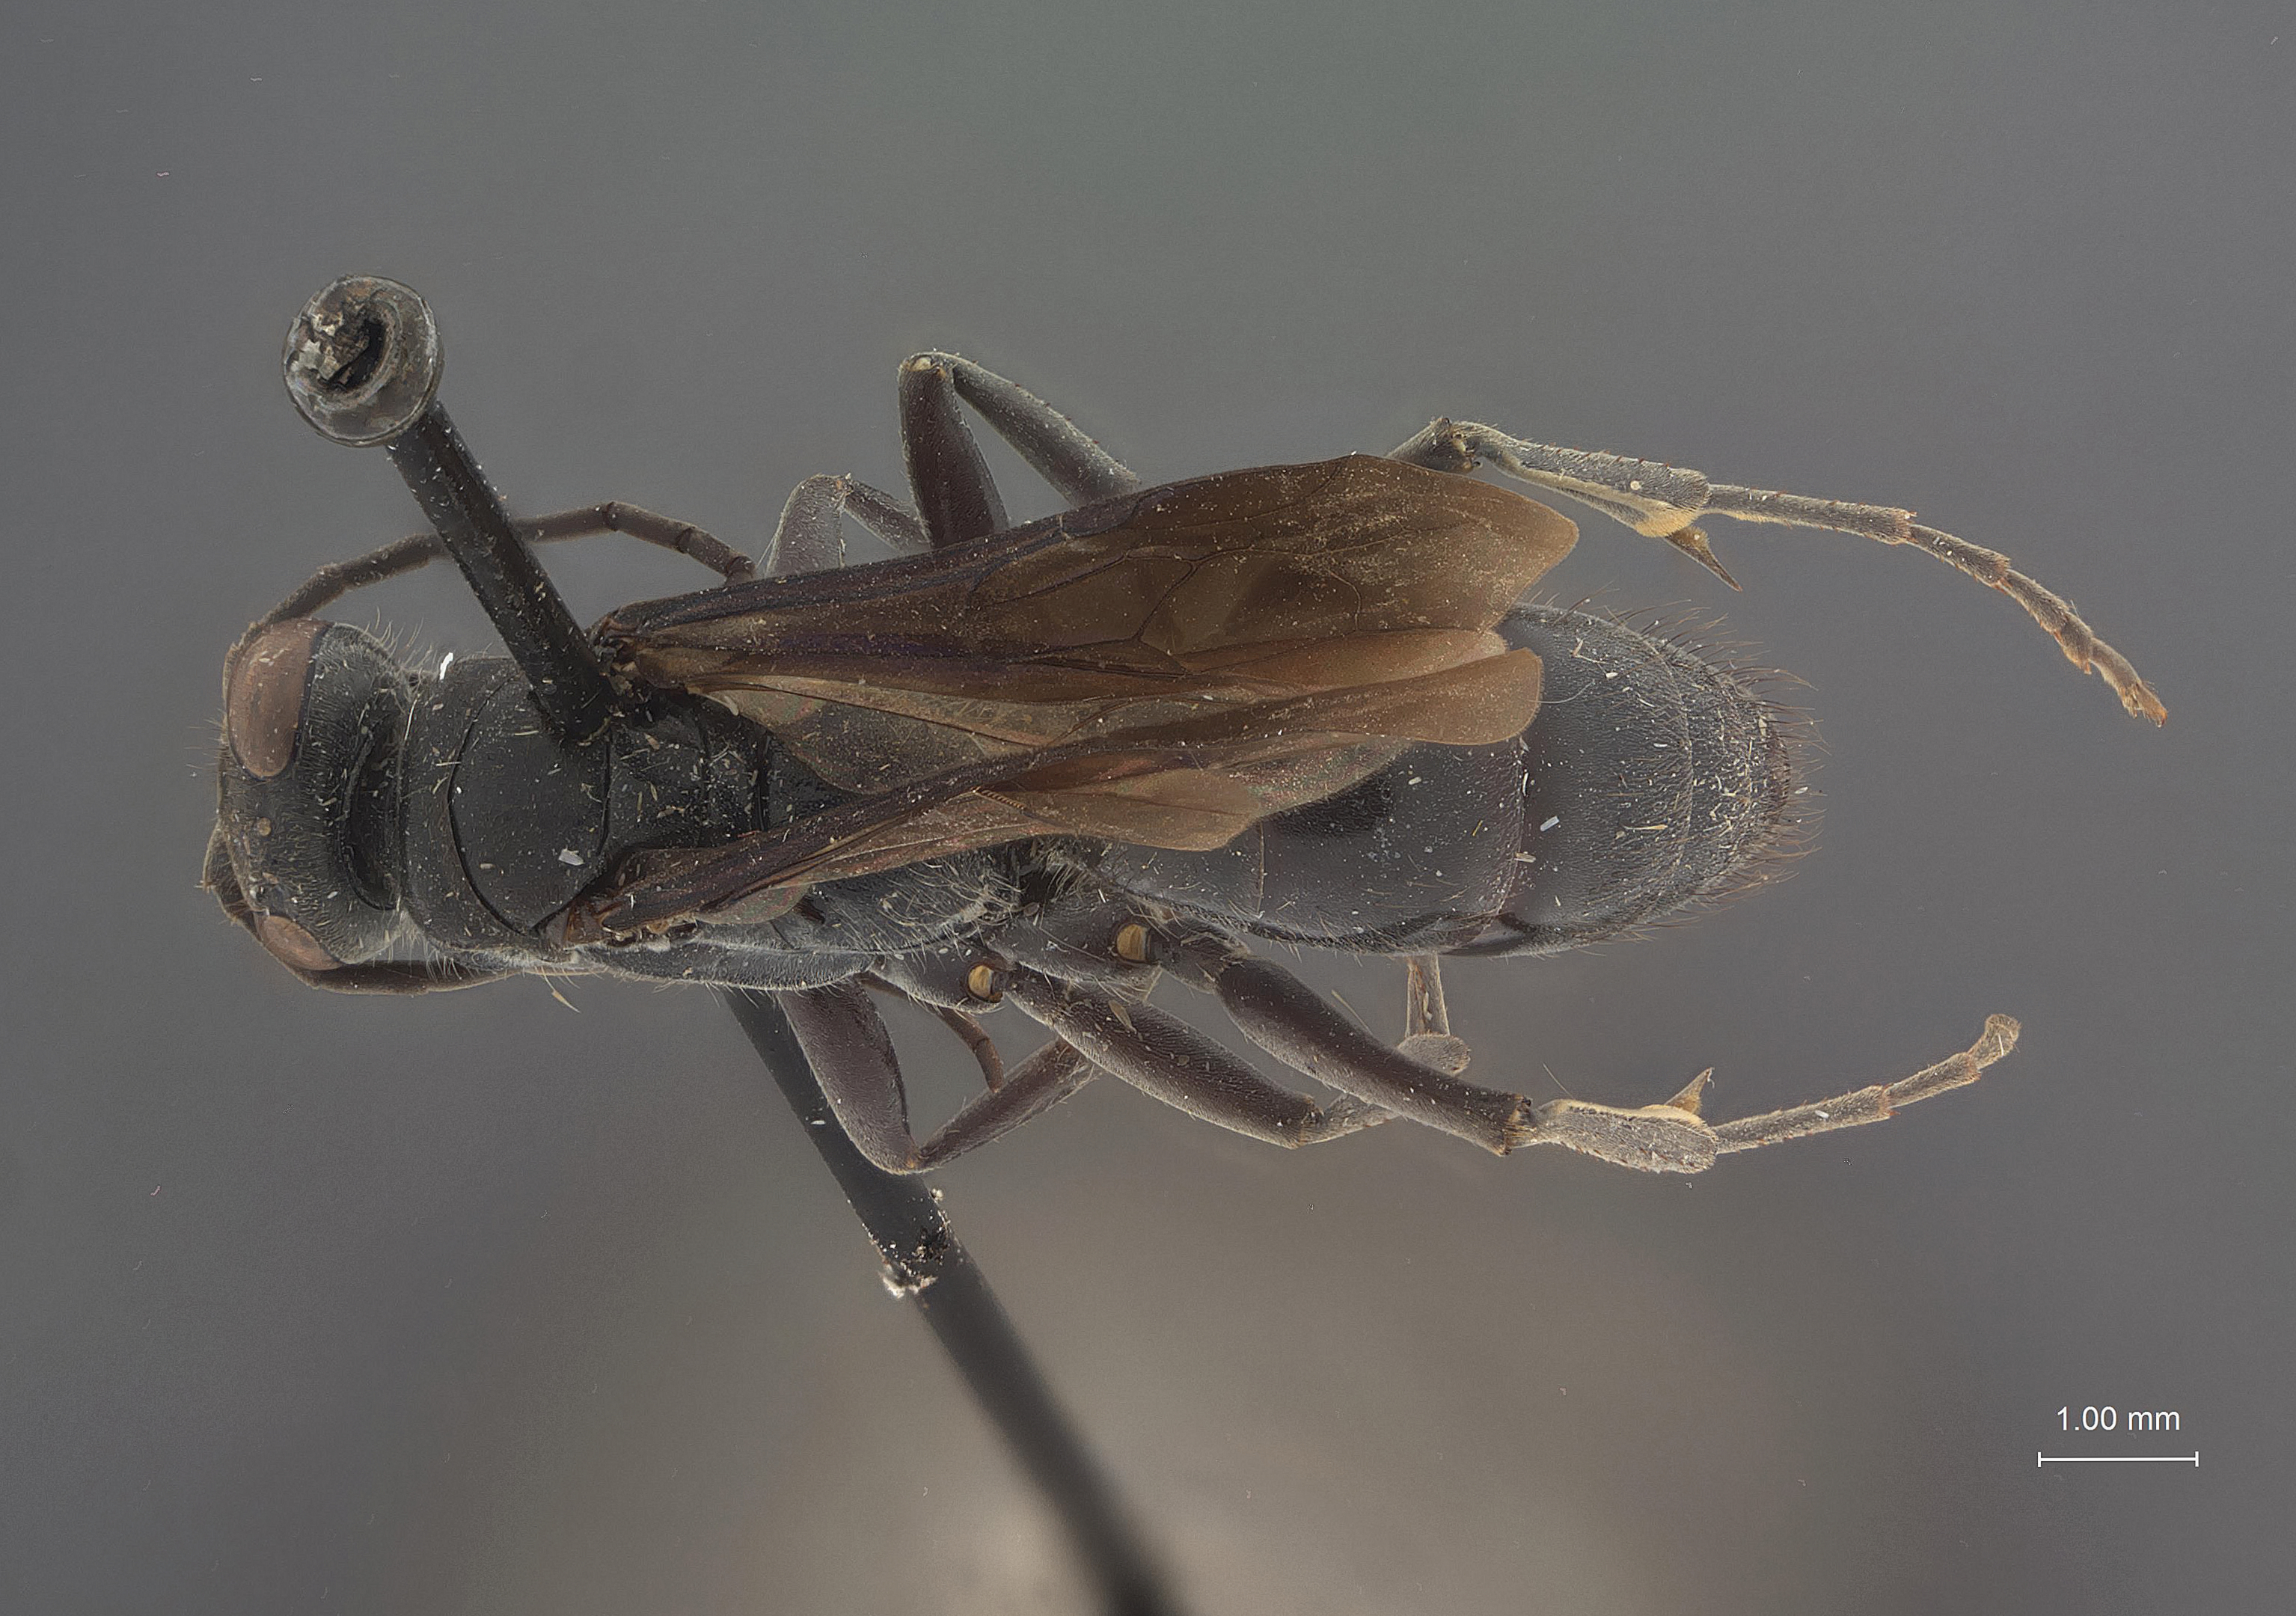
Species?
Dipogon papago
